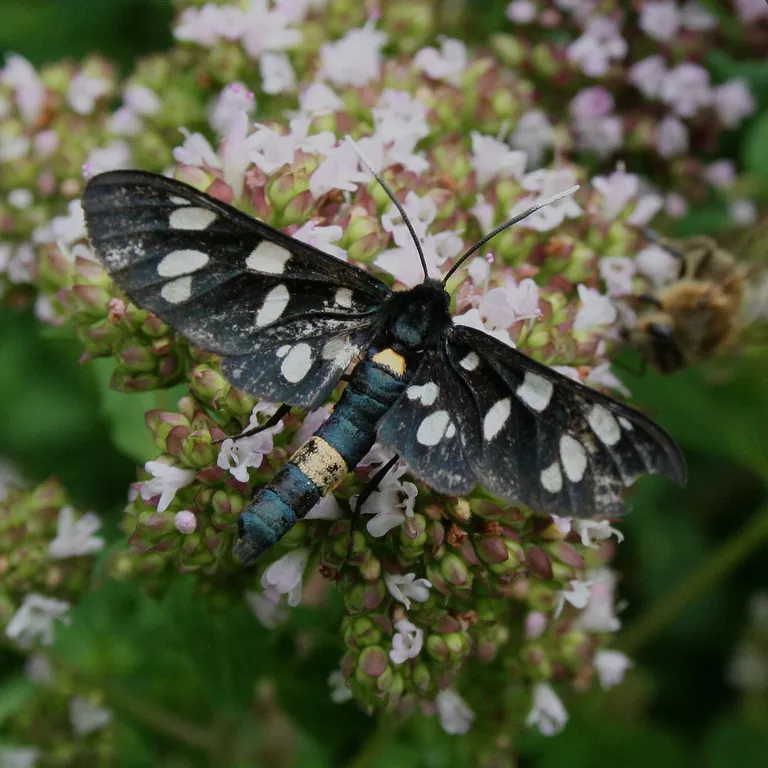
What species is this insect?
Amata phegea
